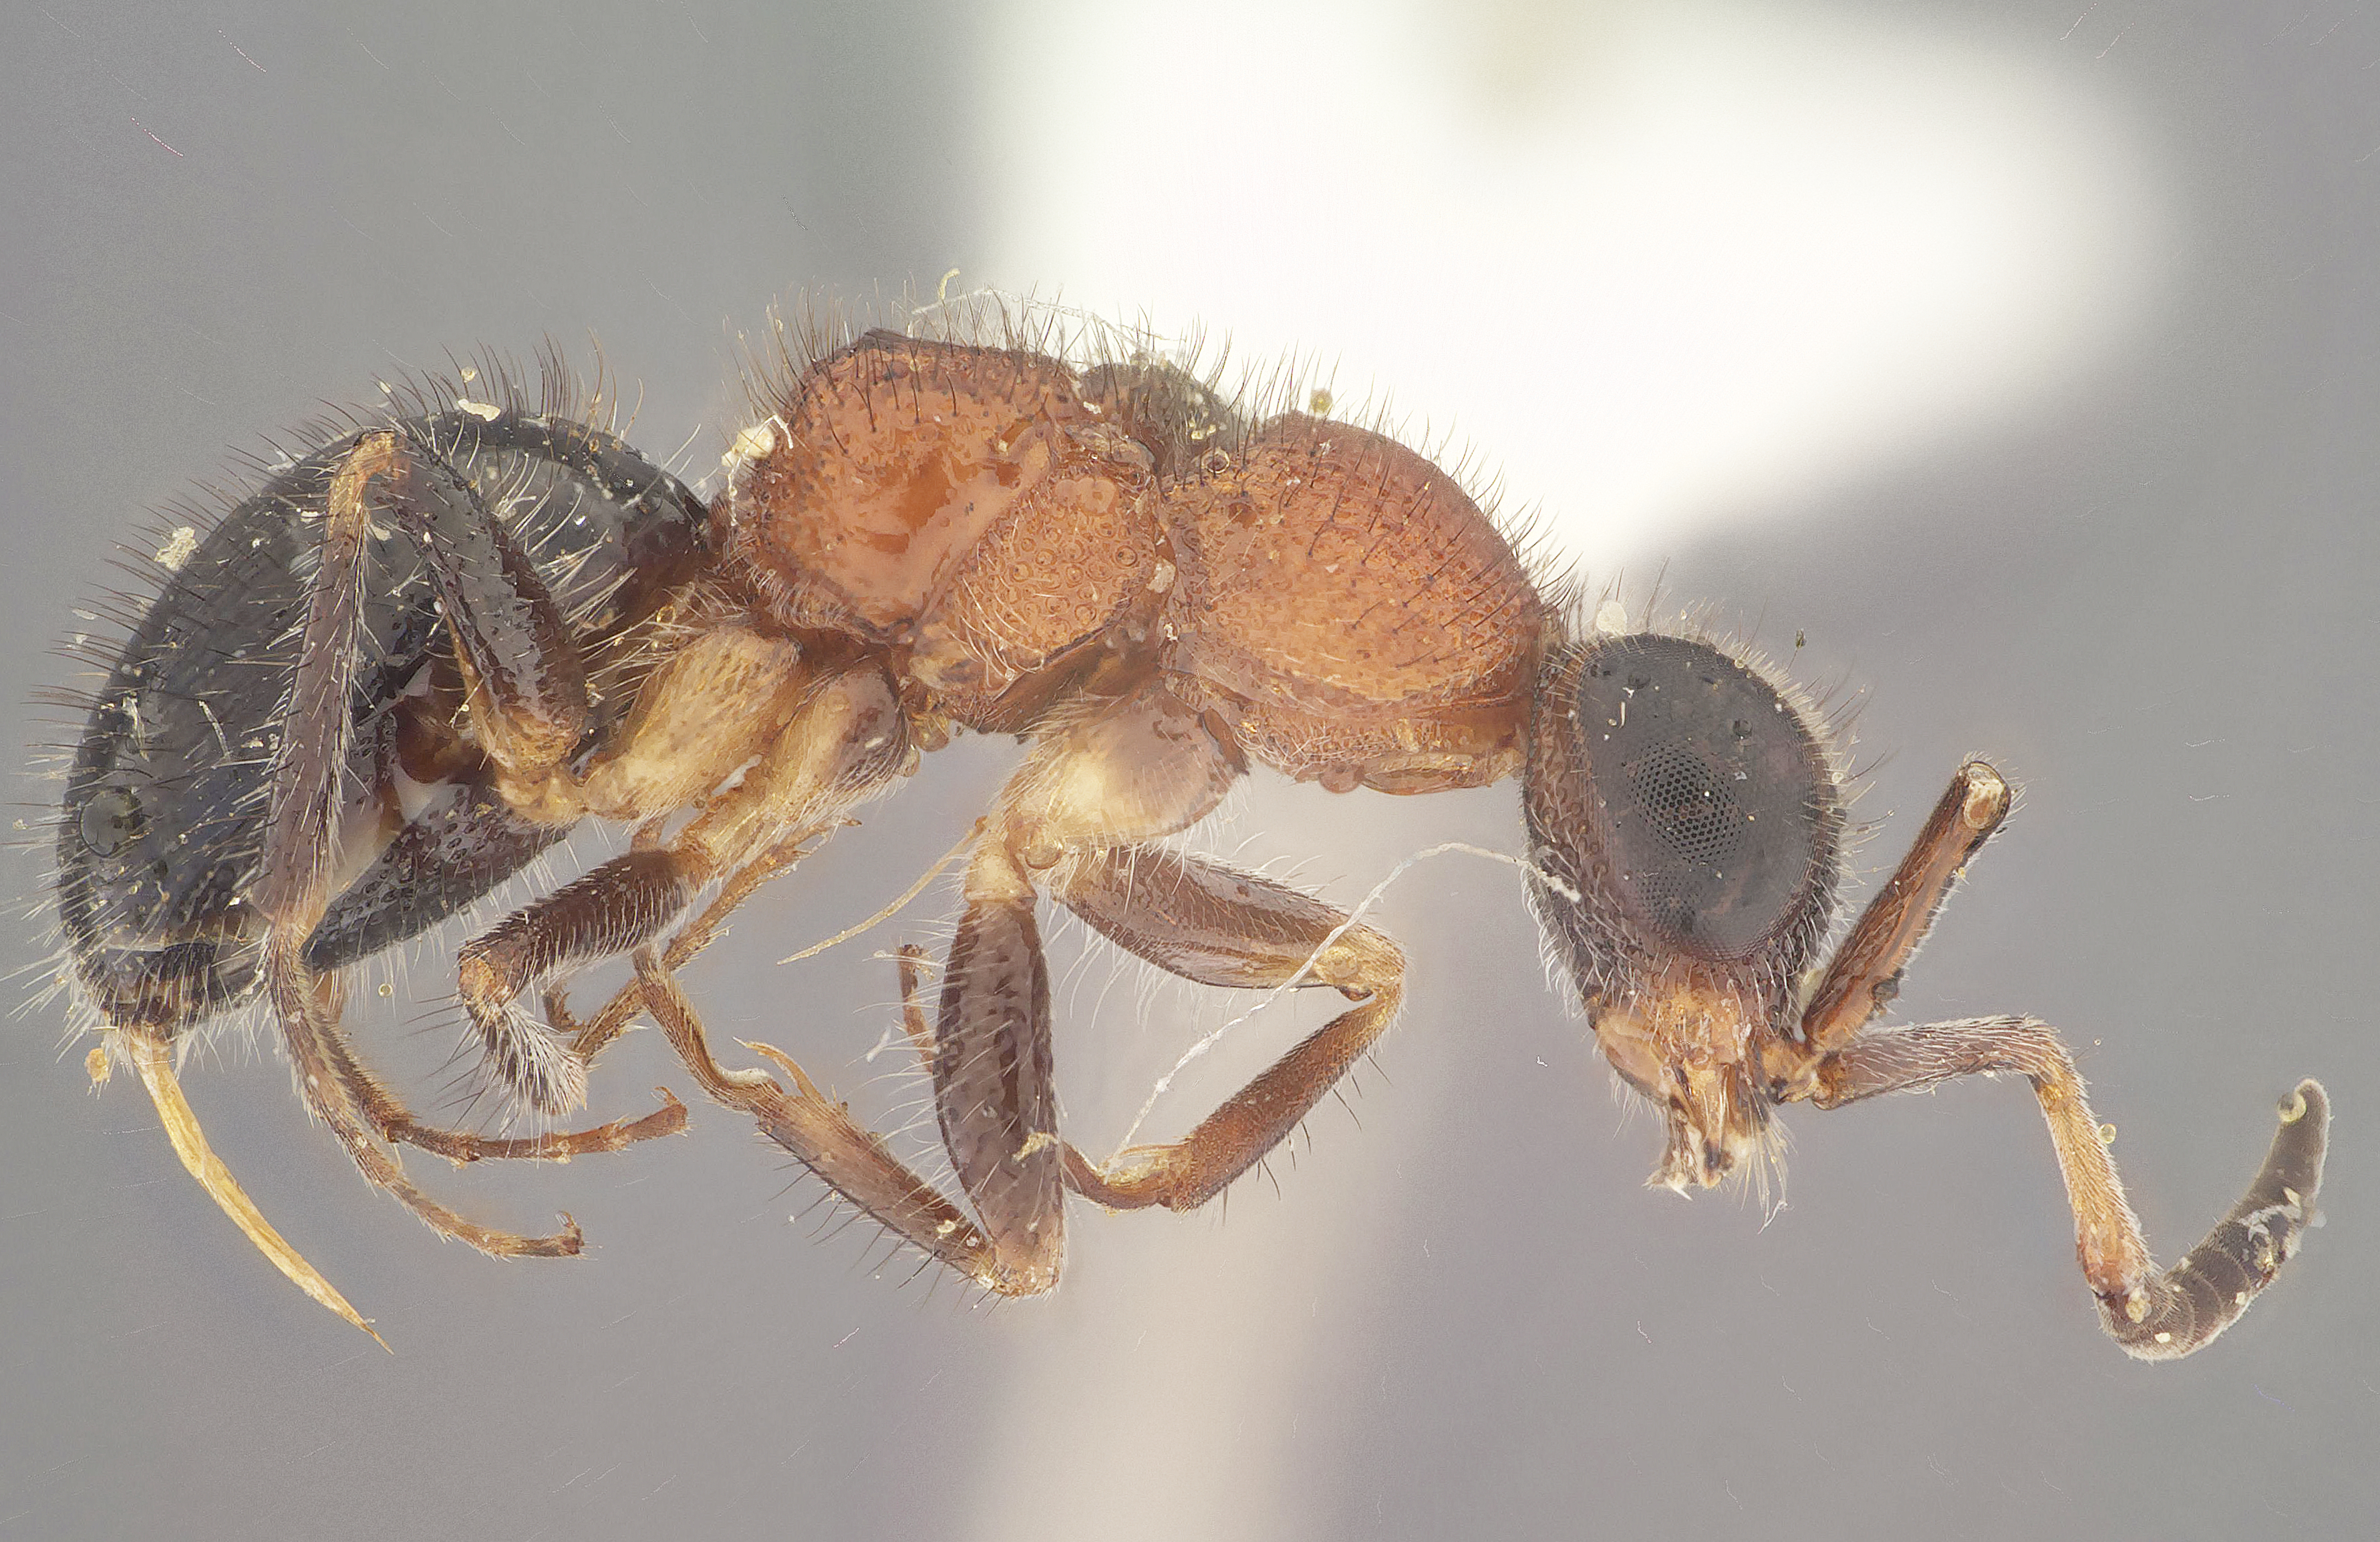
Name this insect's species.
Serendibula deraniyagalai
